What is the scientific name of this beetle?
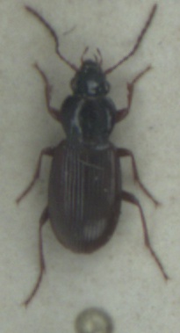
Pterostichus strenuus
